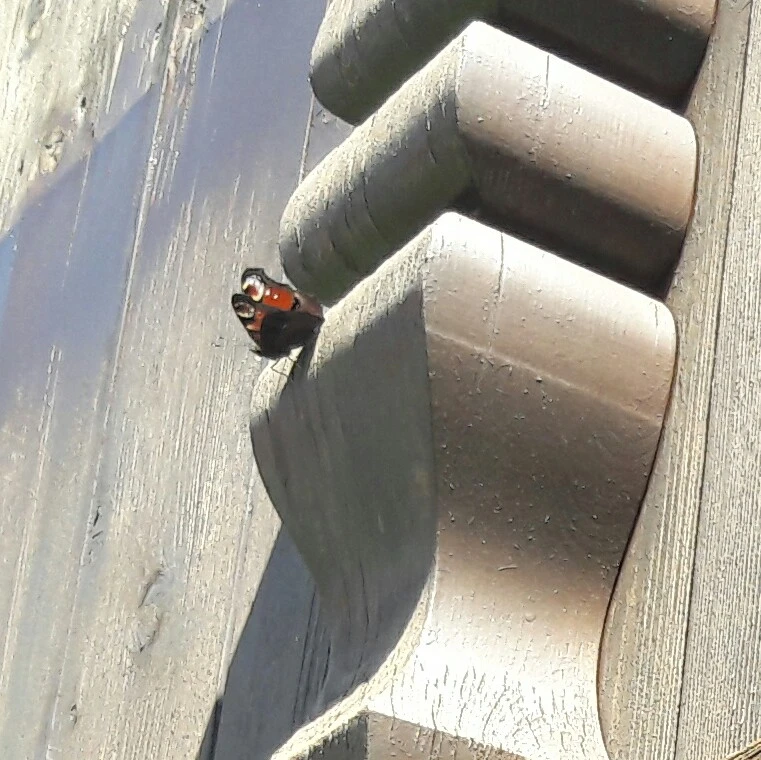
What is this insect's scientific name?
Aglais io
